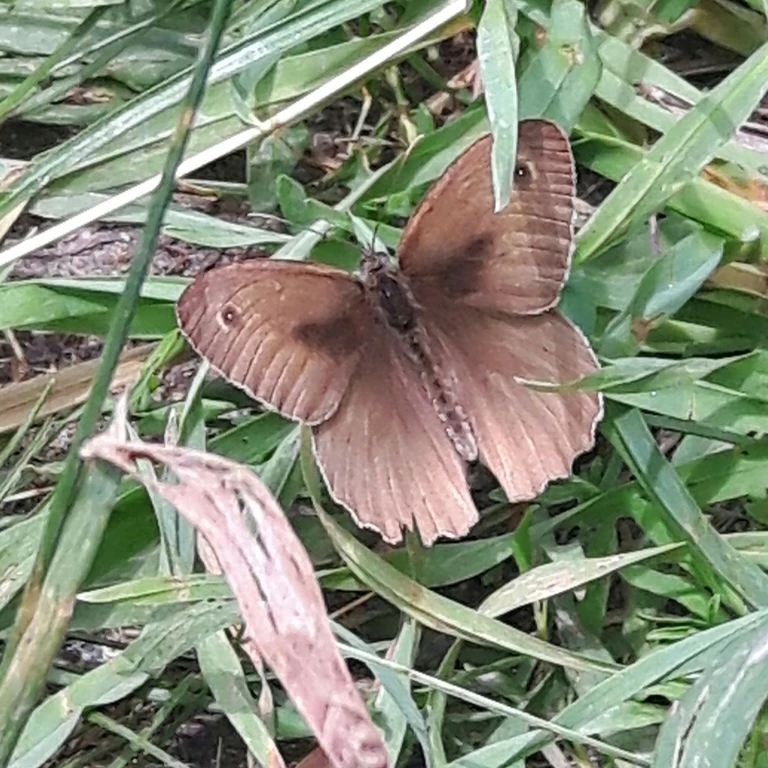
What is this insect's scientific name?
Maniola jurtina
